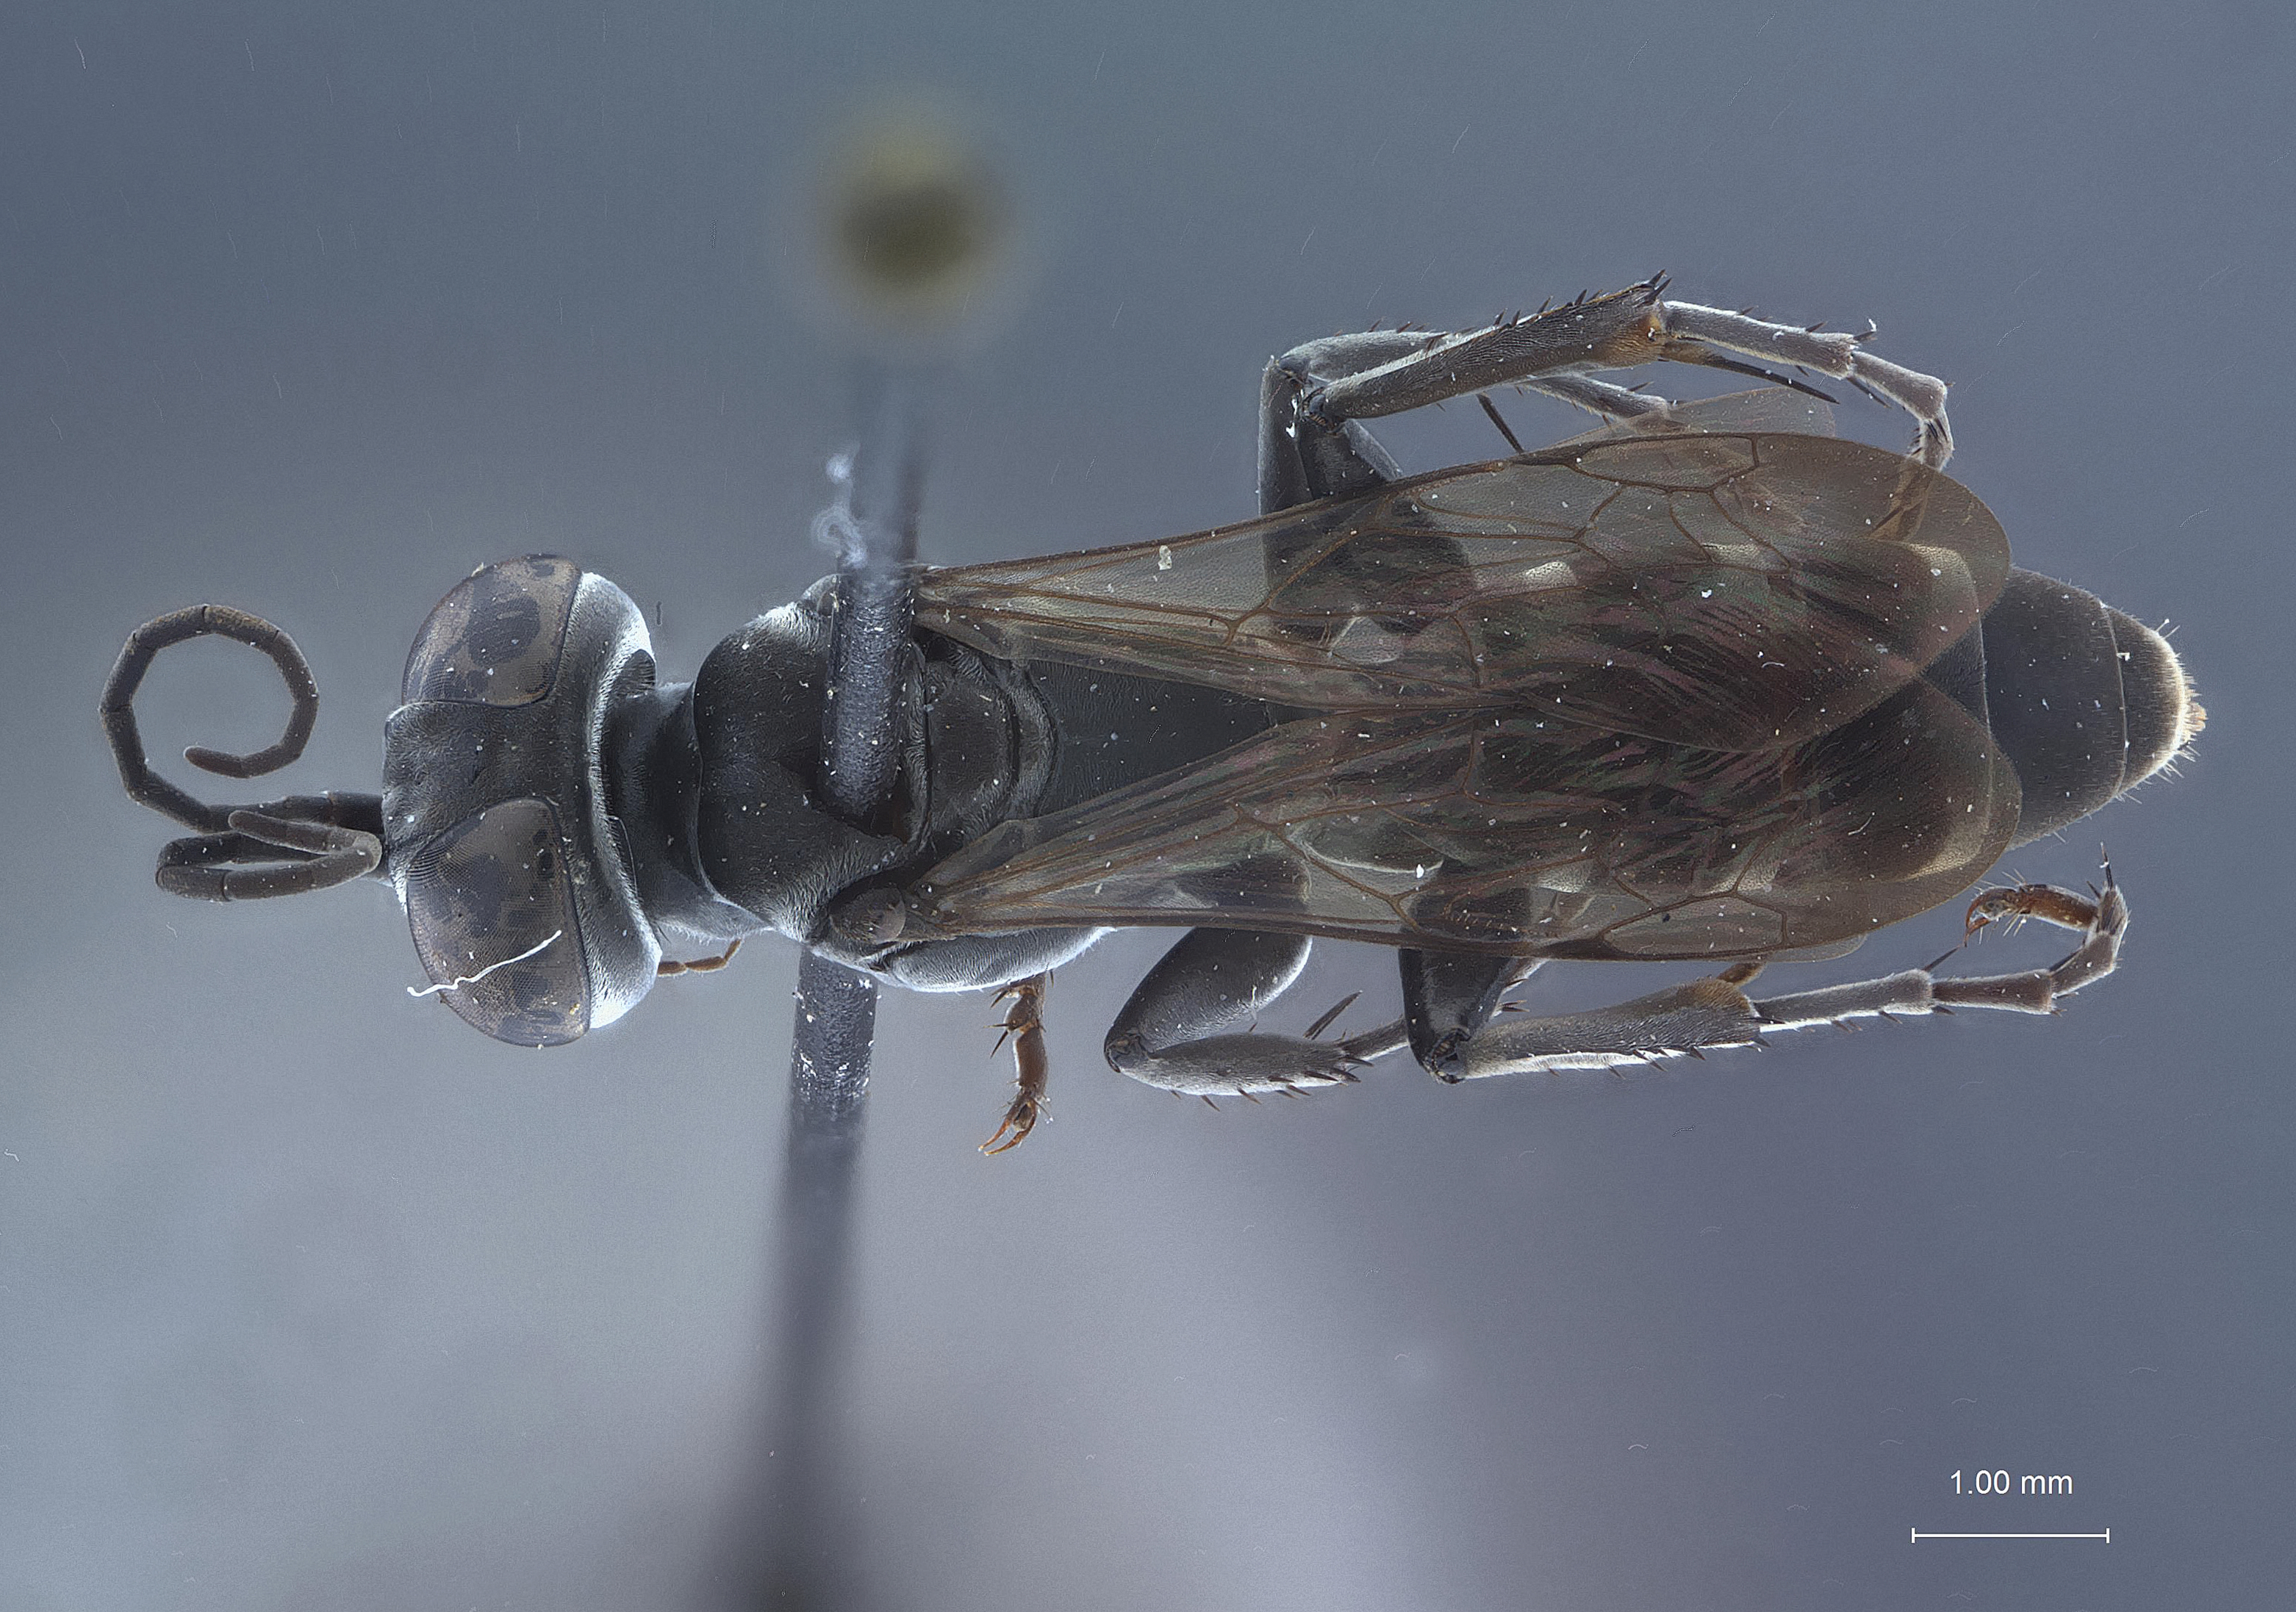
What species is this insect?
Liris molestus
